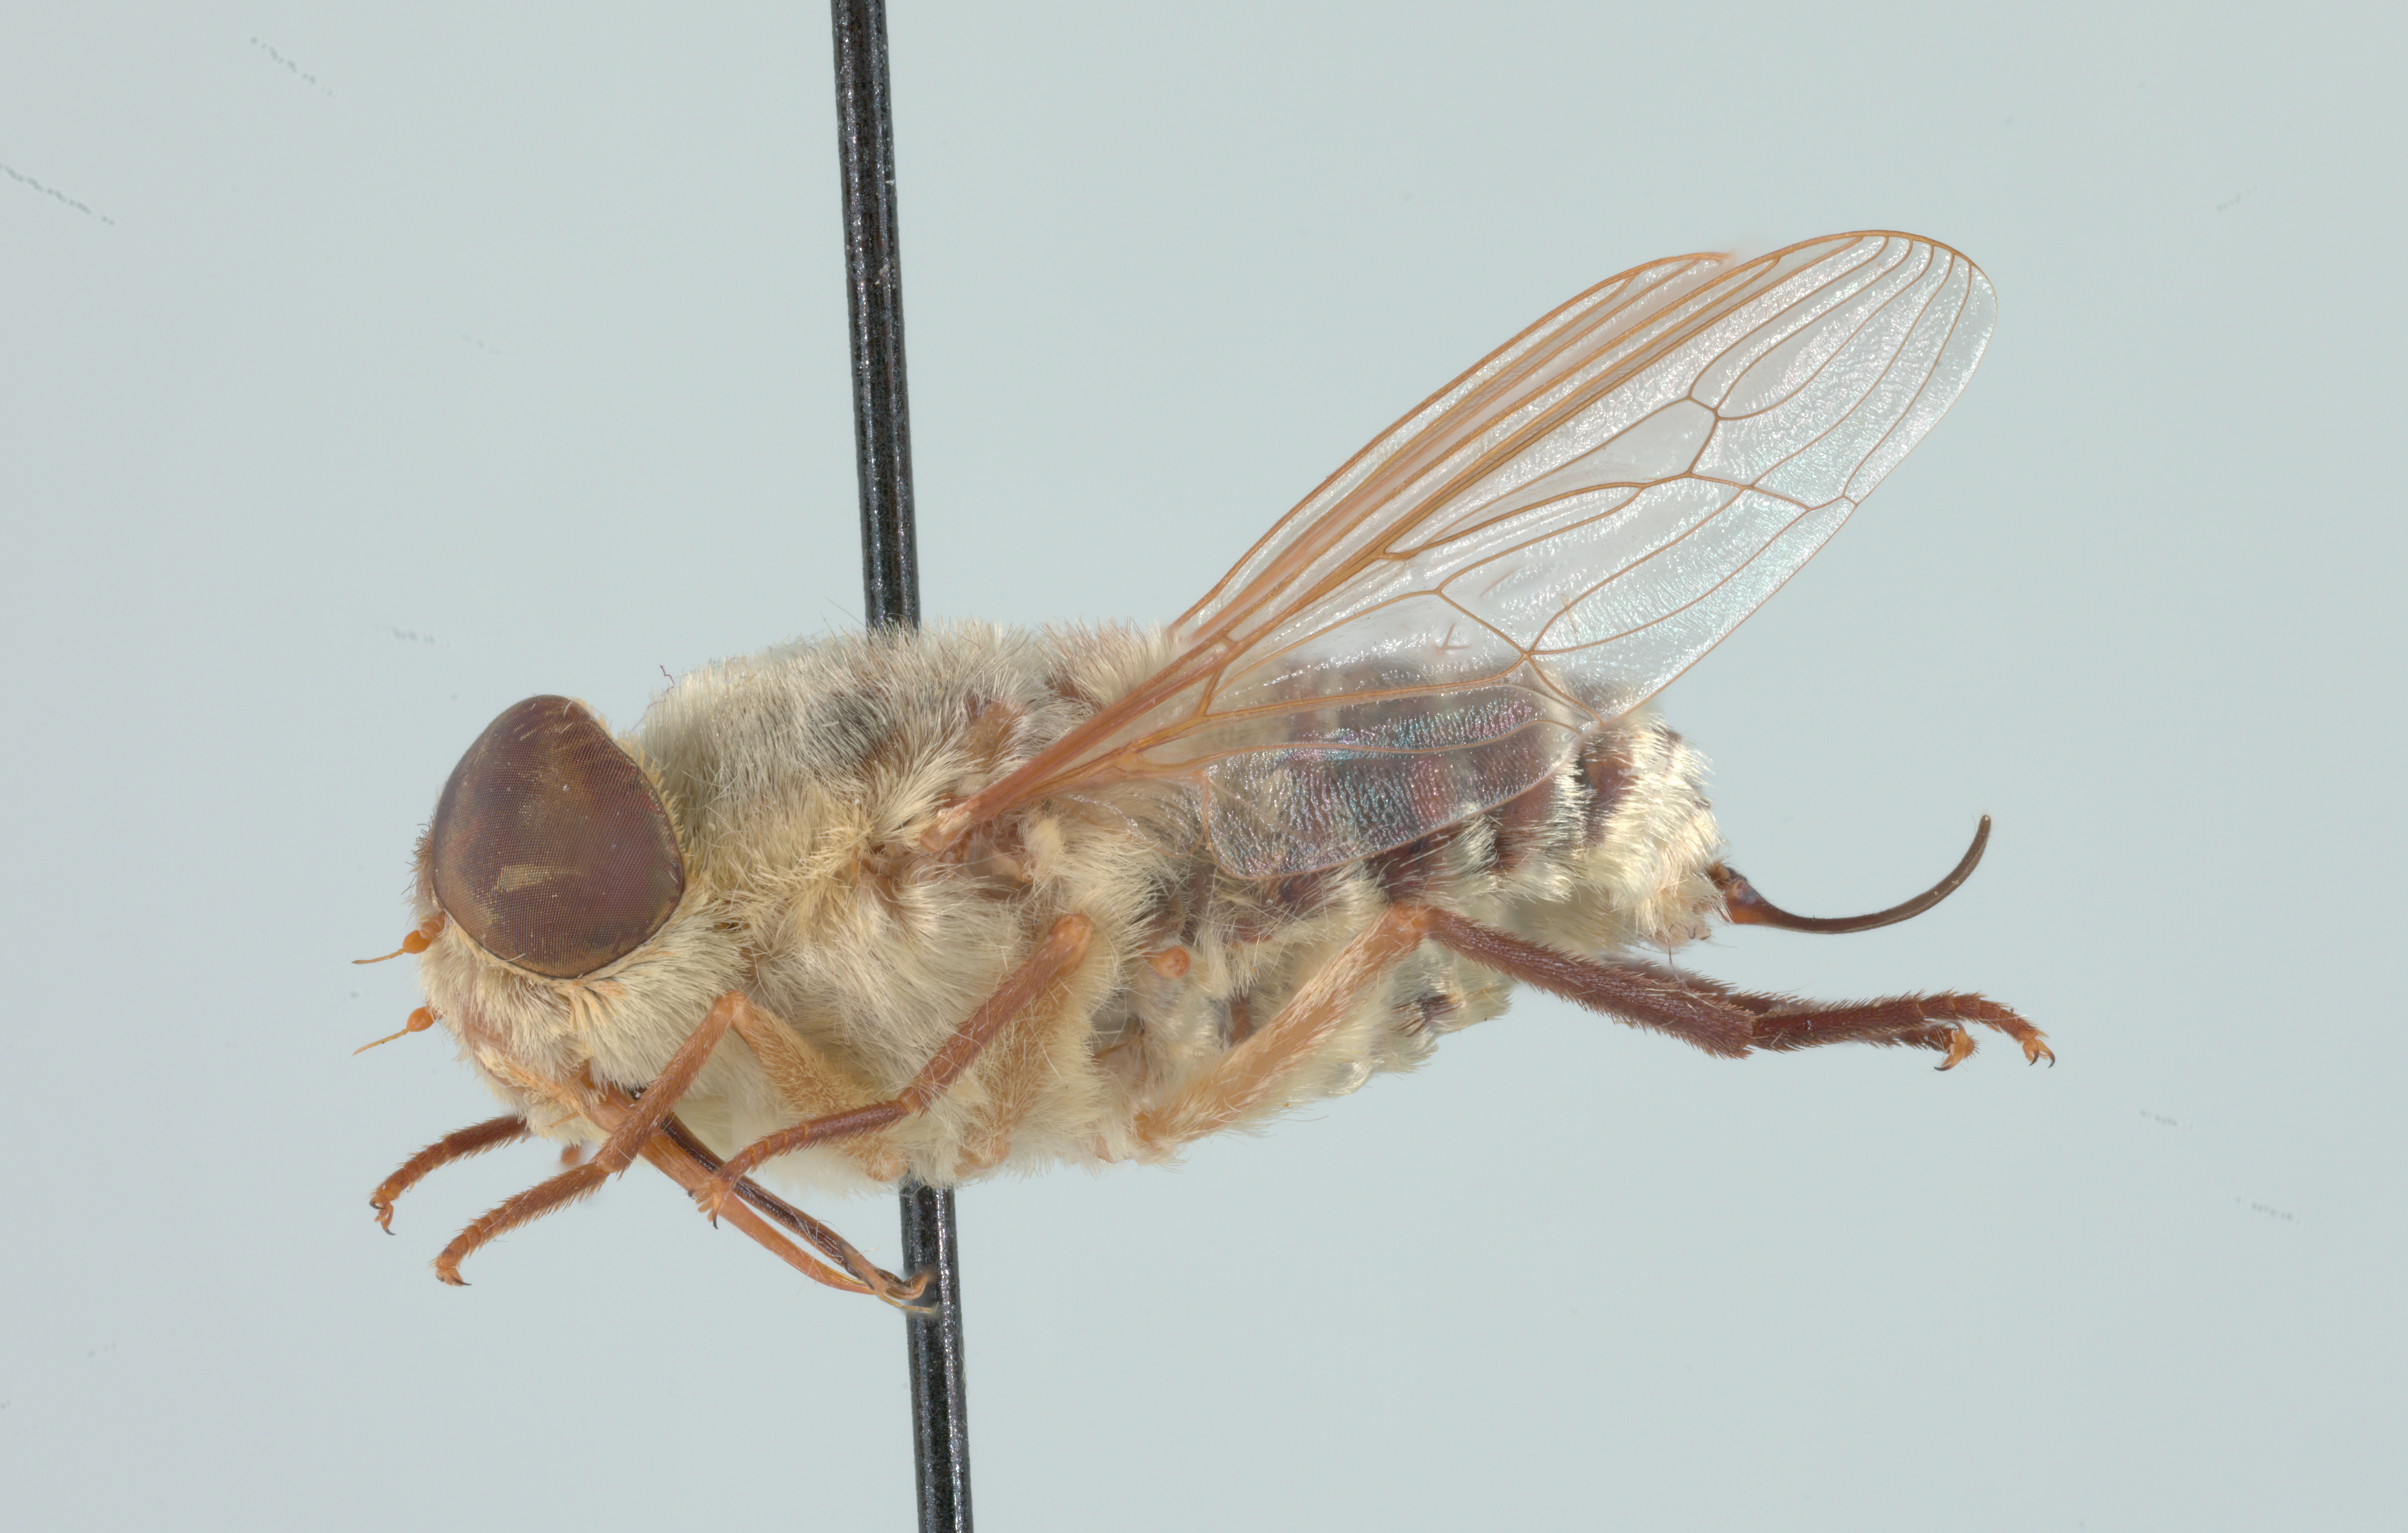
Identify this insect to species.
Neorhynchocephalus volaticus
